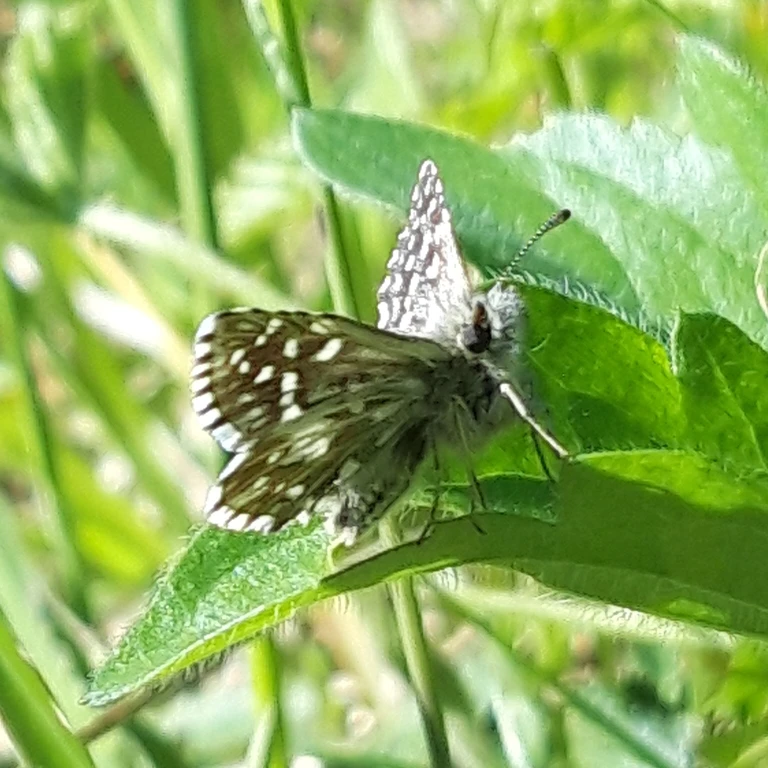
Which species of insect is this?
Pyrgus malvae
